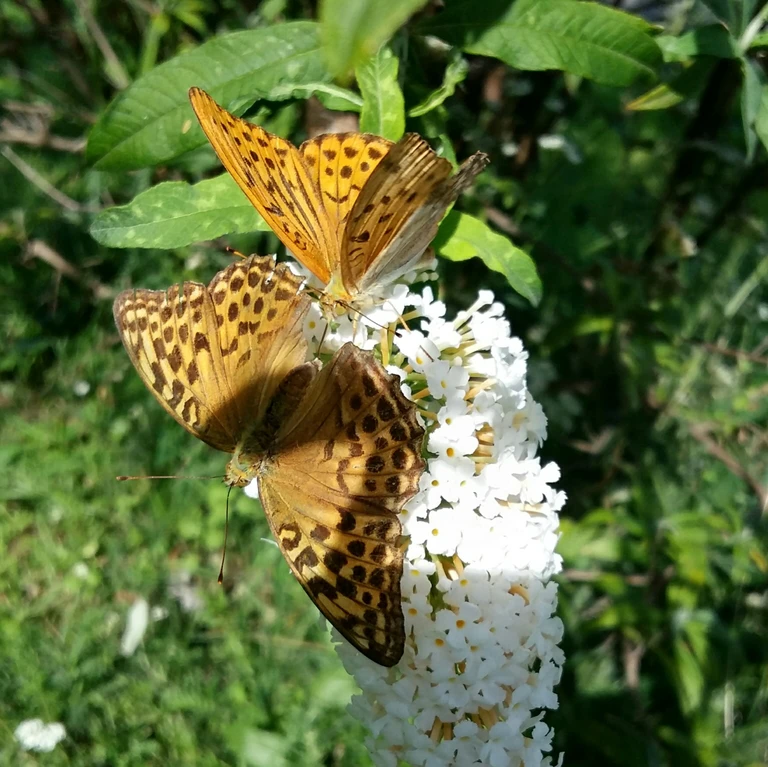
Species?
Argynnis paphia
